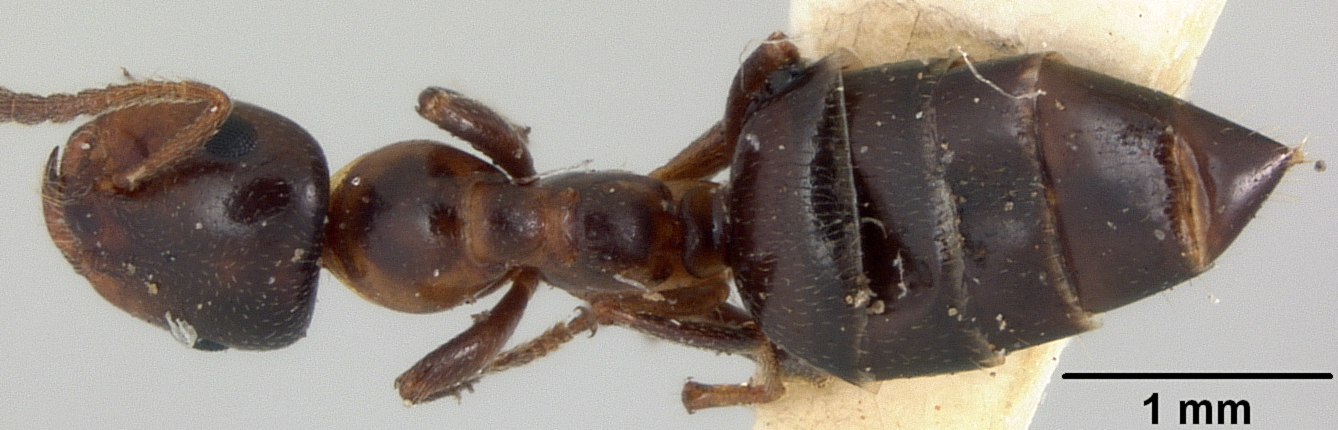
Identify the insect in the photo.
Myrmelachista vicina
